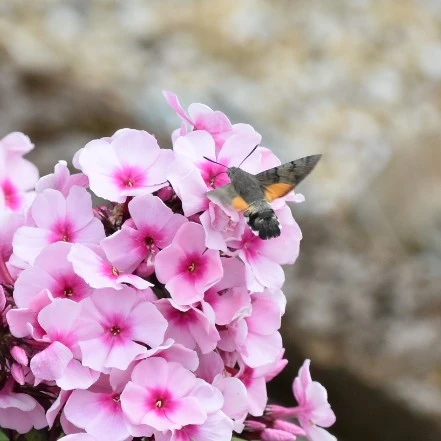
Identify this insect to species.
Macroglossum stellatarum
